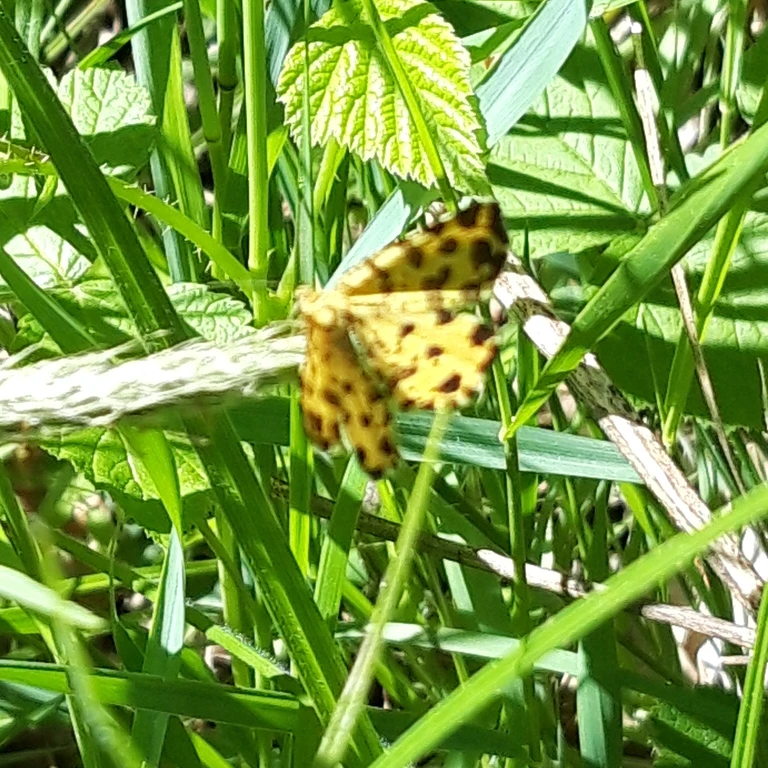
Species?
Pseudopanthera macularia
